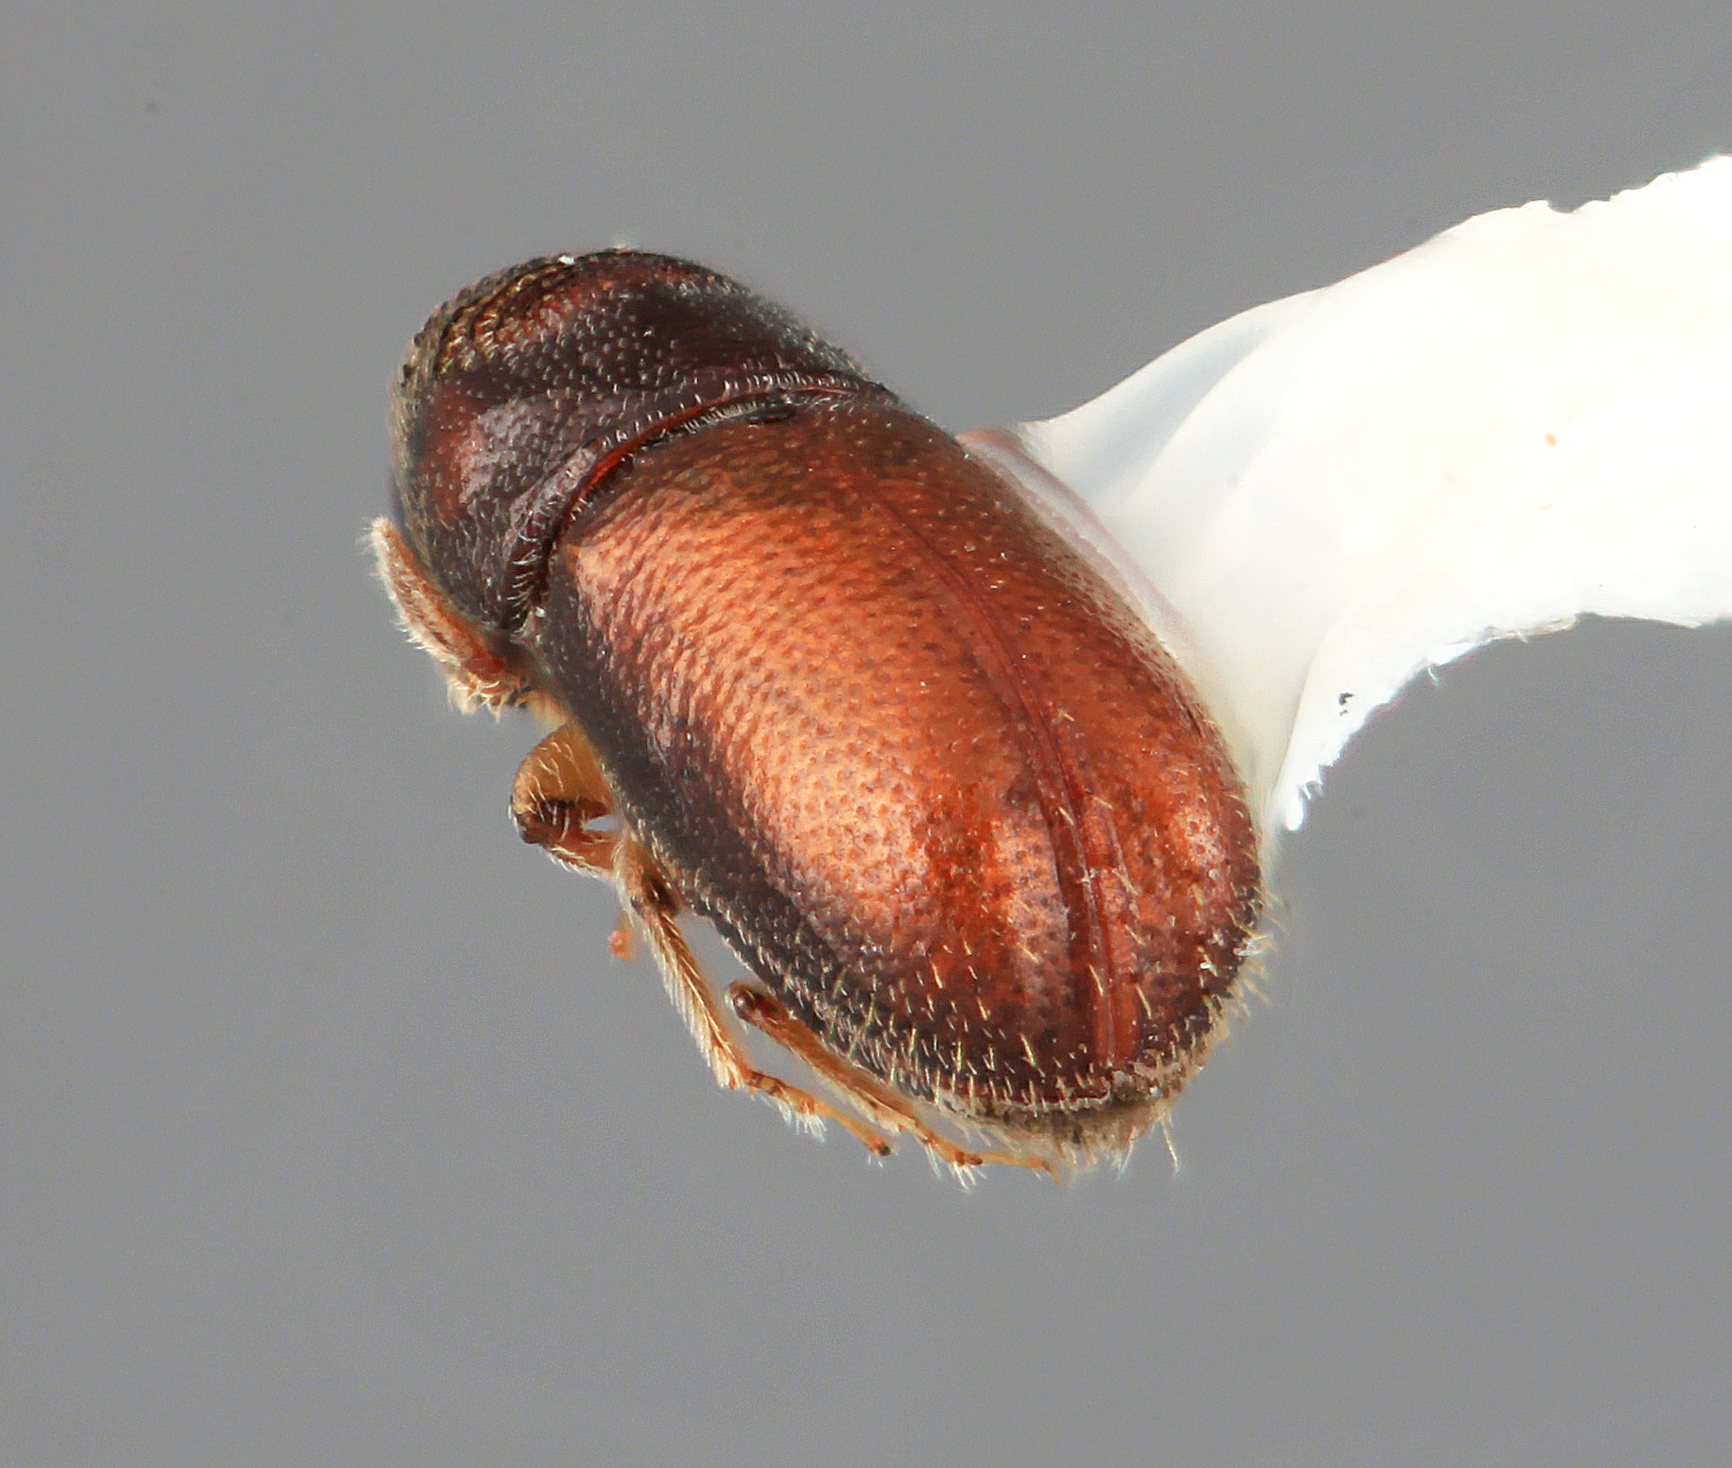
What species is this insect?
Araptus subconcentralis
